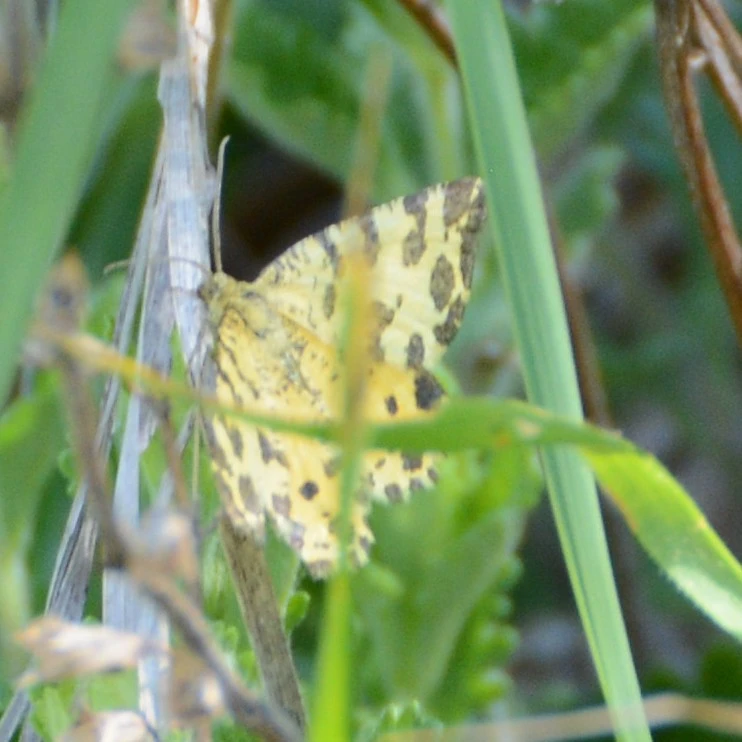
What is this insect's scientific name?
Pseudopanthera macularia
